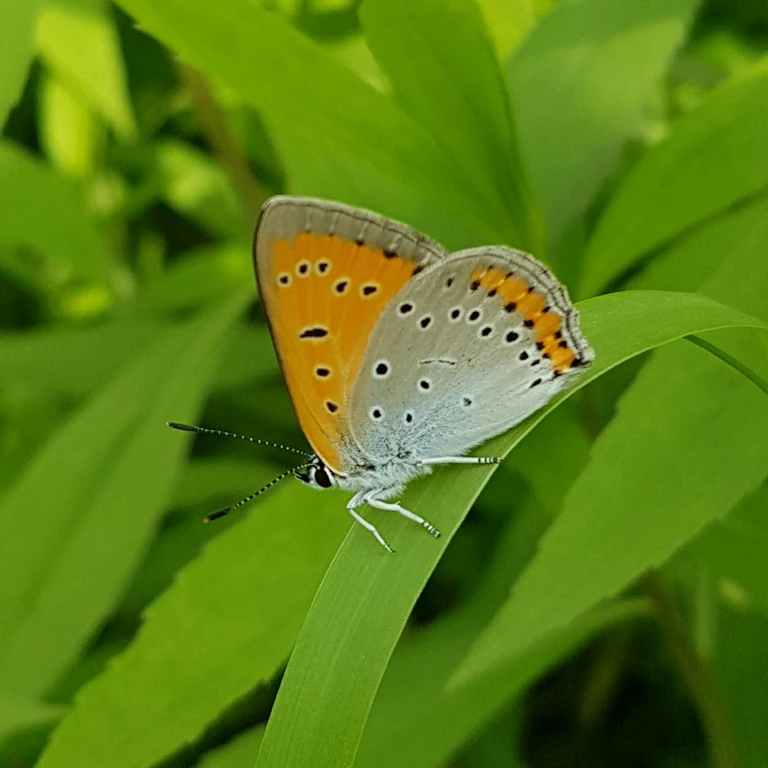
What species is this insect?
Lycaena dispar
